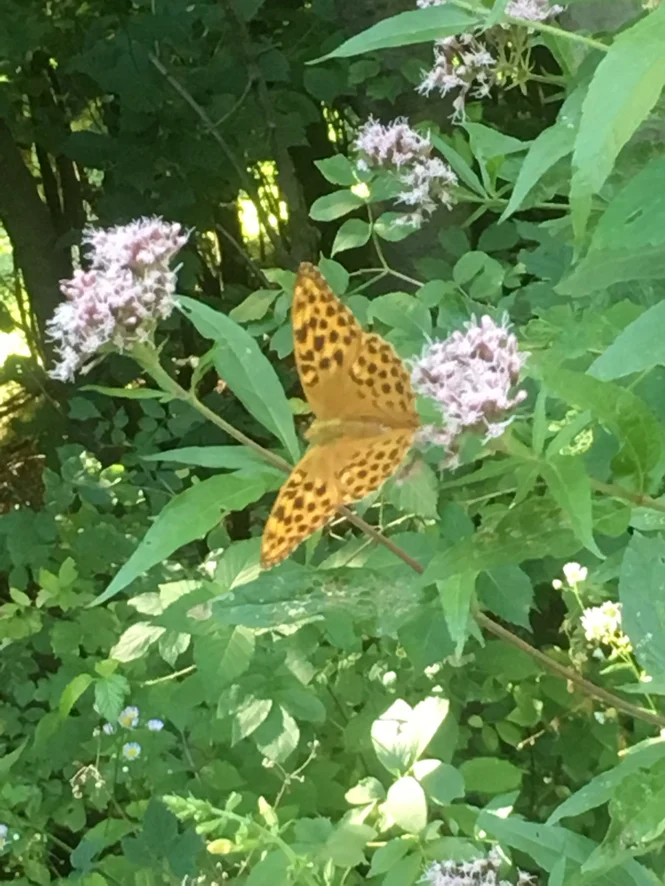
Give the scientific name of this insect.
Argynnis paphia
